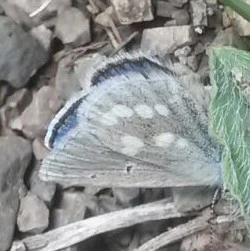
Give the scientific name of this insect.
Agriades orbitulus (also Albulina orbitulus)
